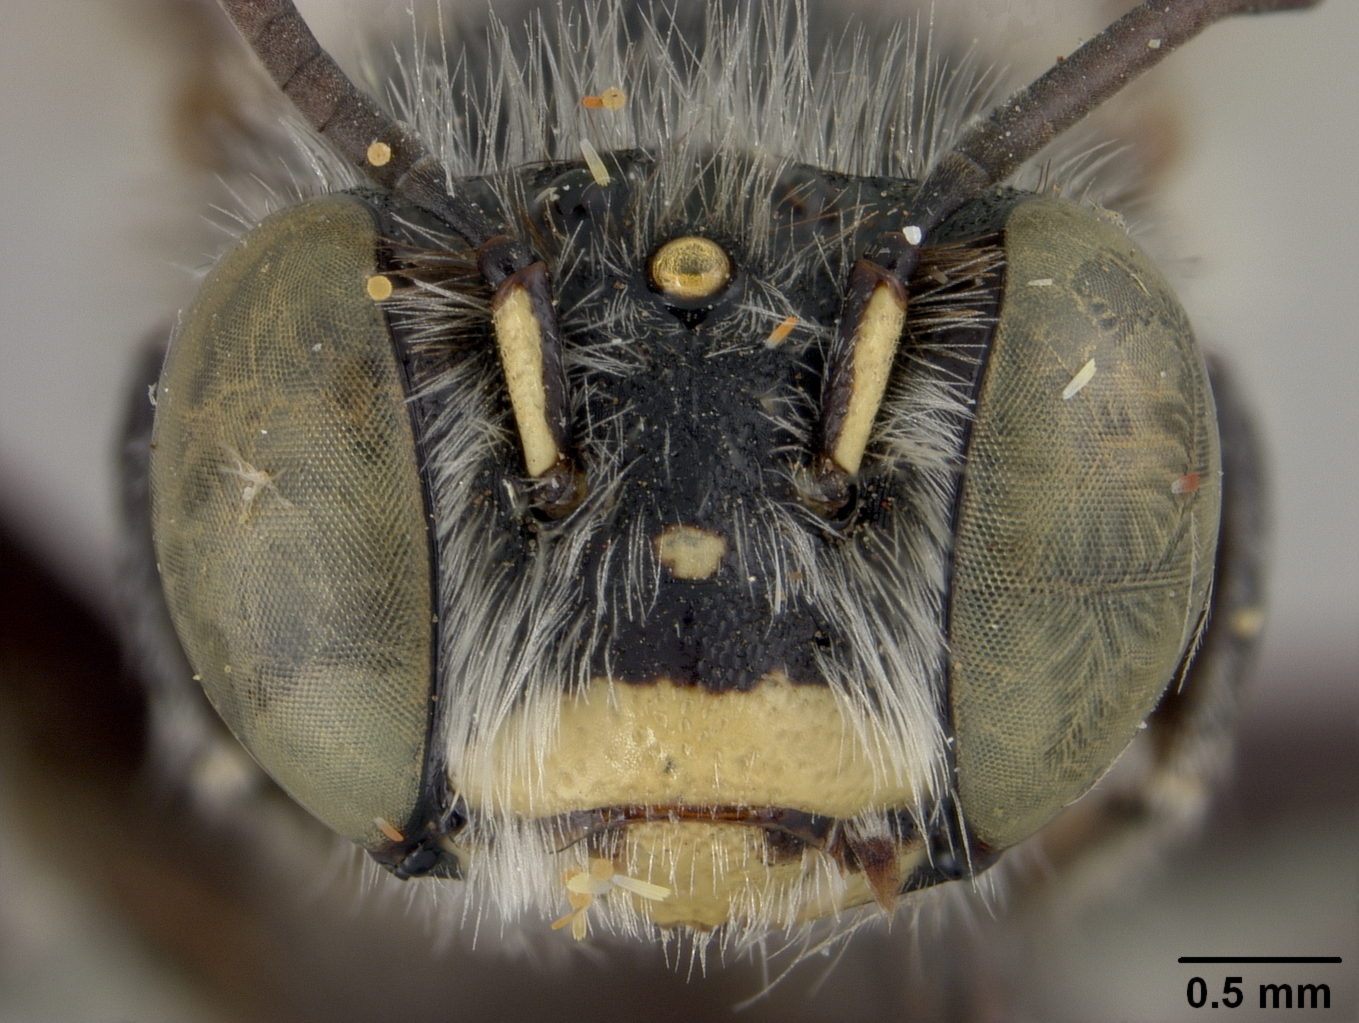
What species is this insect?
Anthophora zamoranella
